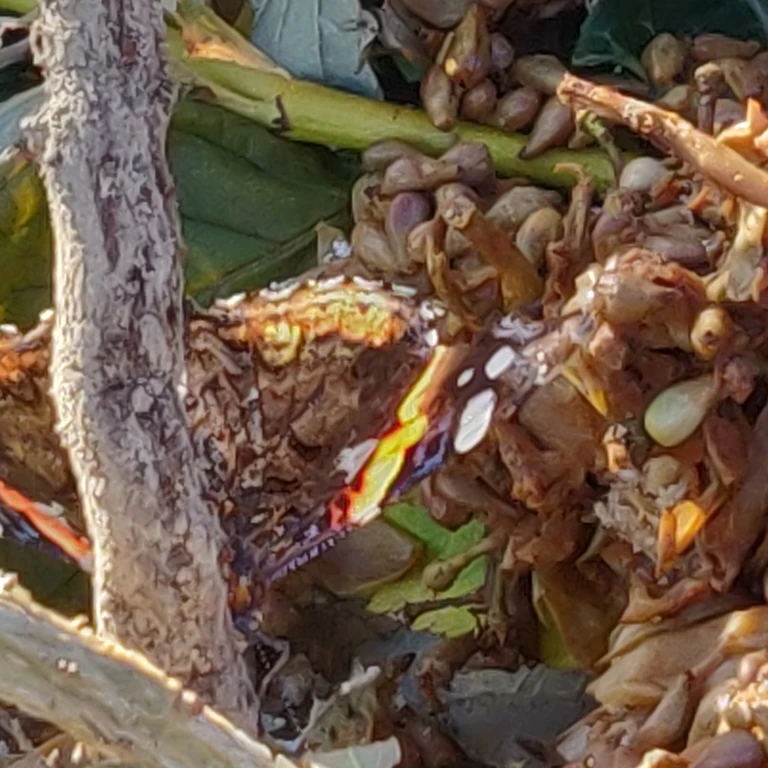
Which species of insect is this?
Vanessa atalanta
